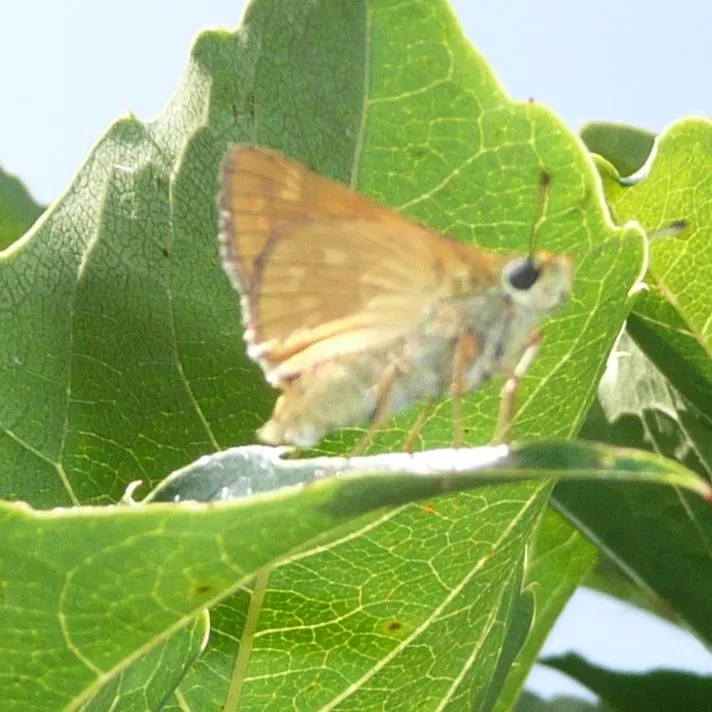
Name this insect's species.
Ochlodes sylvanus (also Ochlodes venata)
